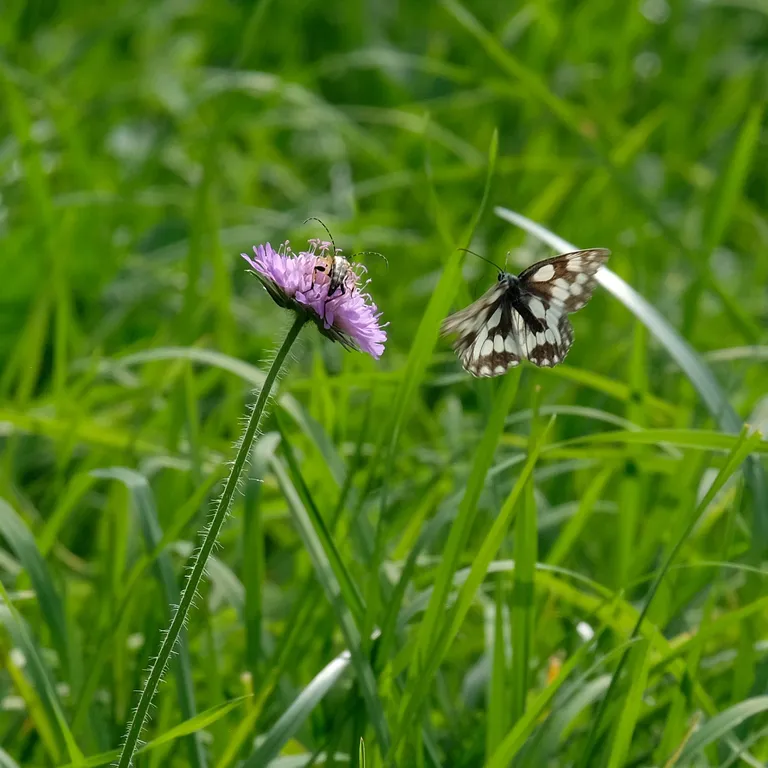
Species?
Melanargia galathea
